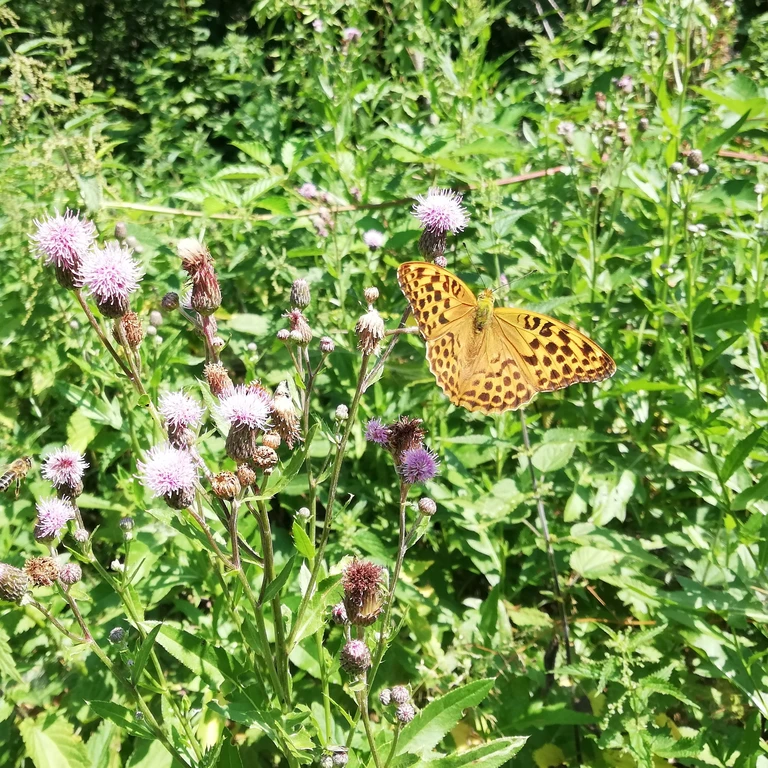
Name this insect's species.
Argynnis paphia
